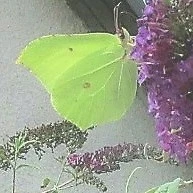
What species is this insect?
Gonepteryx rhamni
